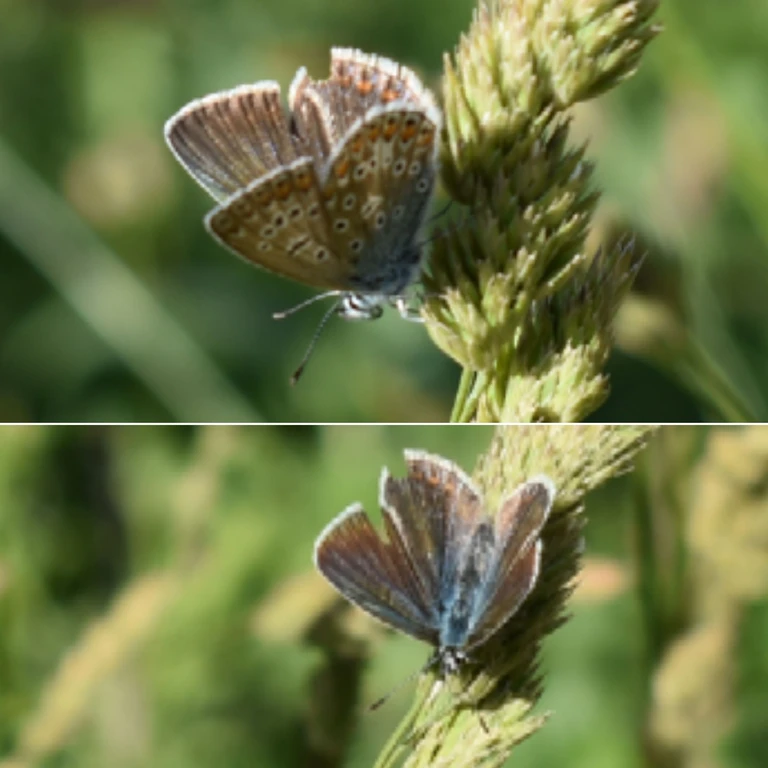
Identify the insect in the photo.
Polyommatus icarus
